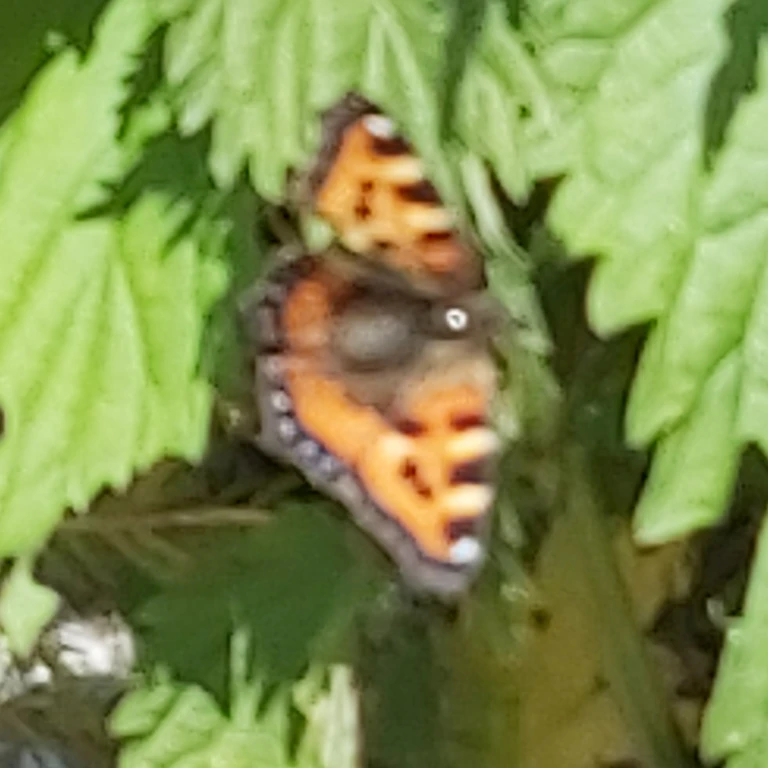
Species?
Aglais urticae
